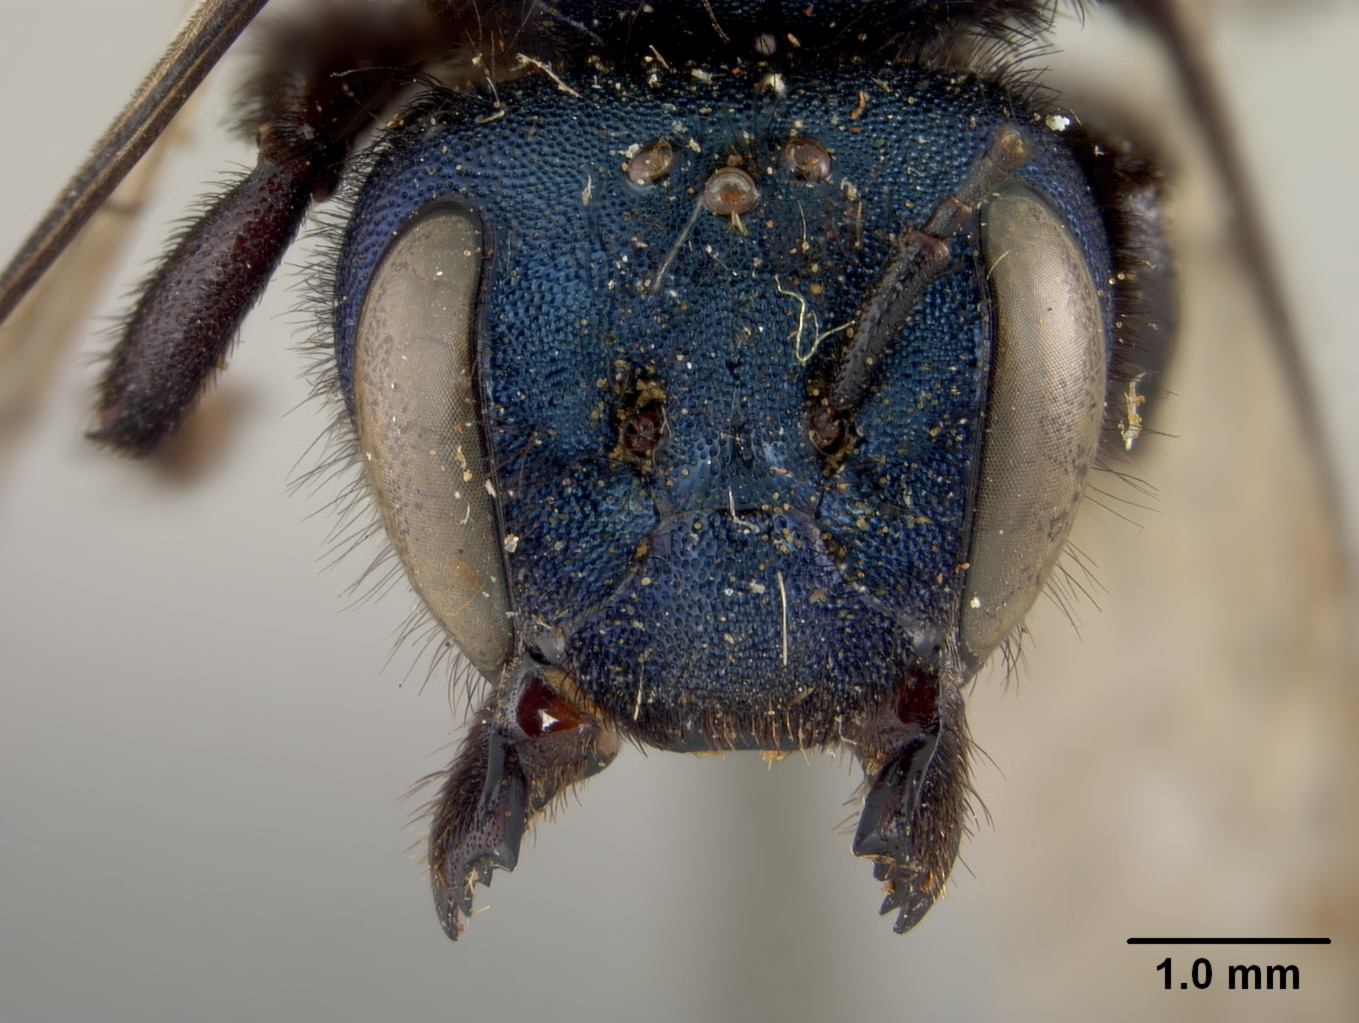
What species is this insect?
Osmia putata
